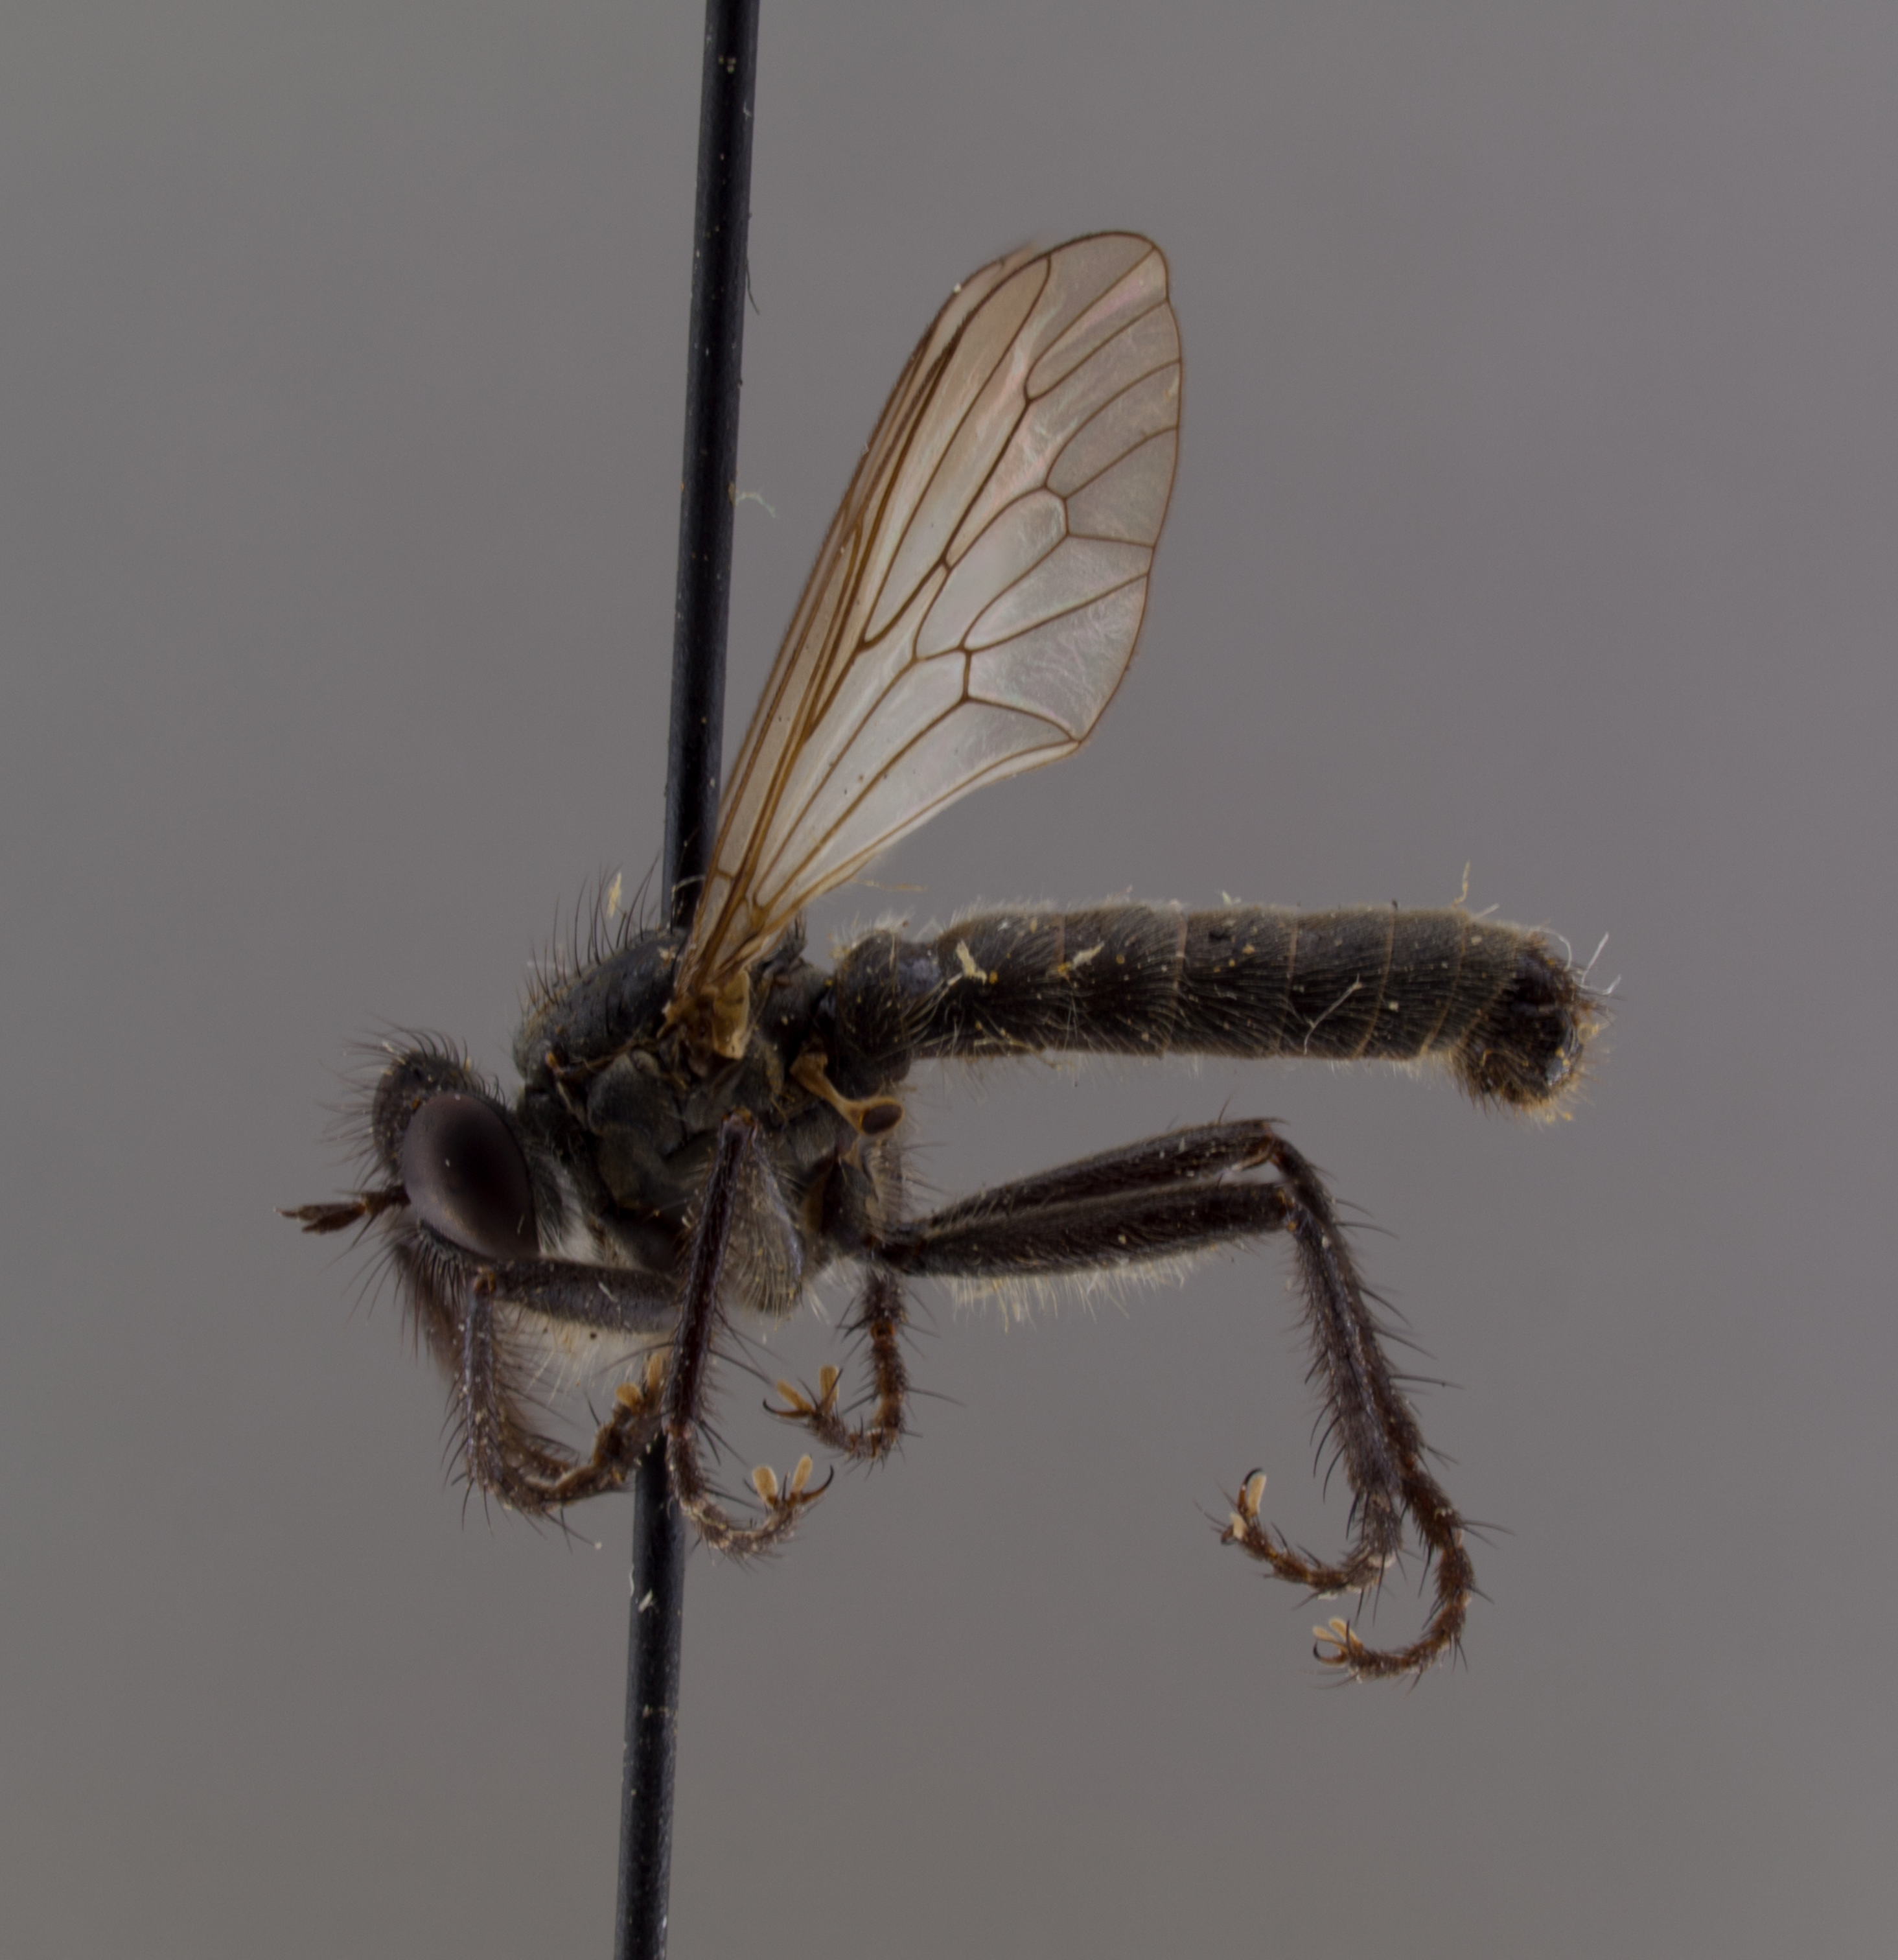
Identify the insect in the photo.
Lasiopogon polensis
